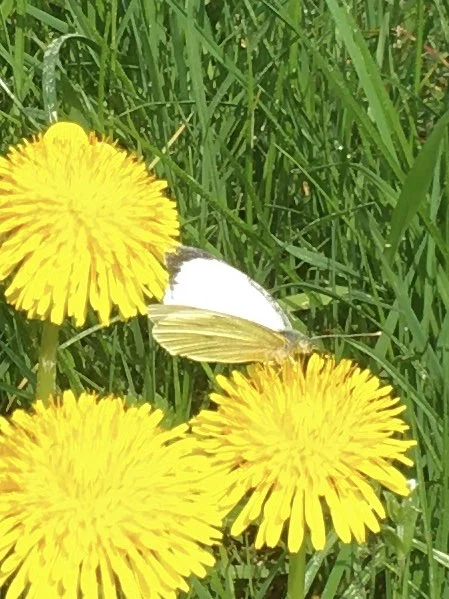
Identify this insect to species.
Pieris brassicae
